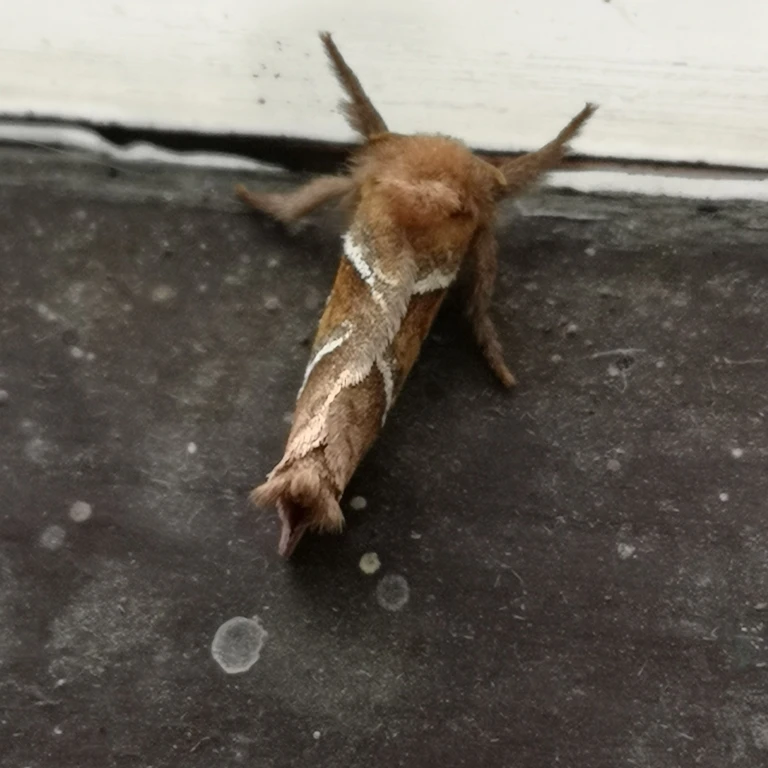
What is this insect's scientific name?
Triodia sylvina
